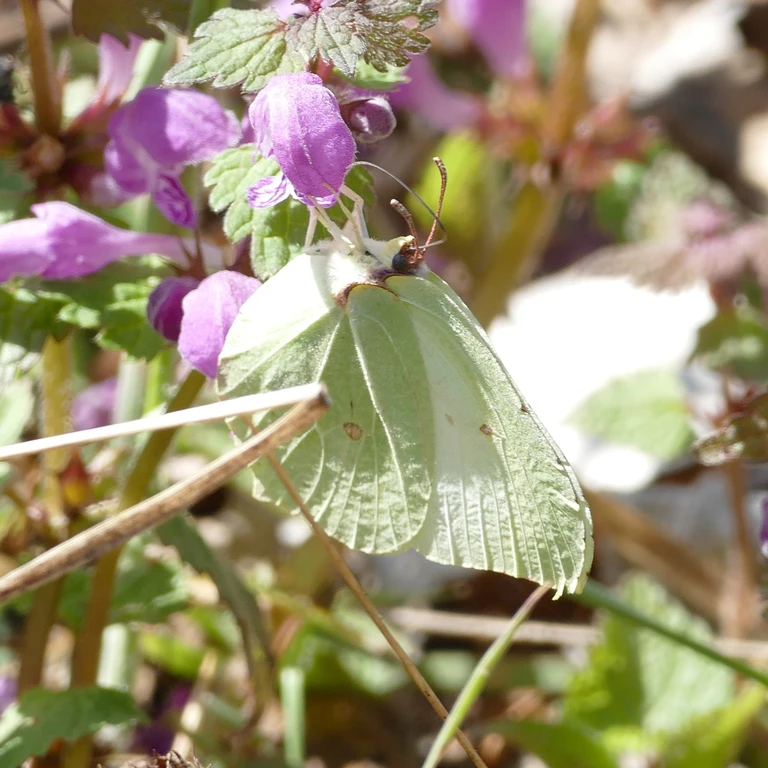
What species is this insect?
Gonepteryx rhamni
